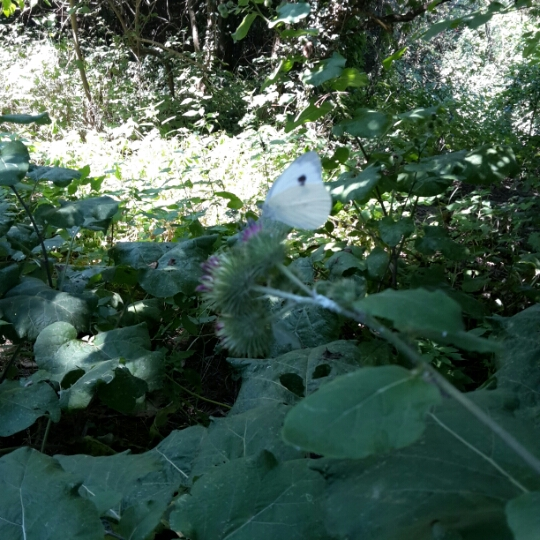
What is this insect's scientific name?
Pieris brassicae
